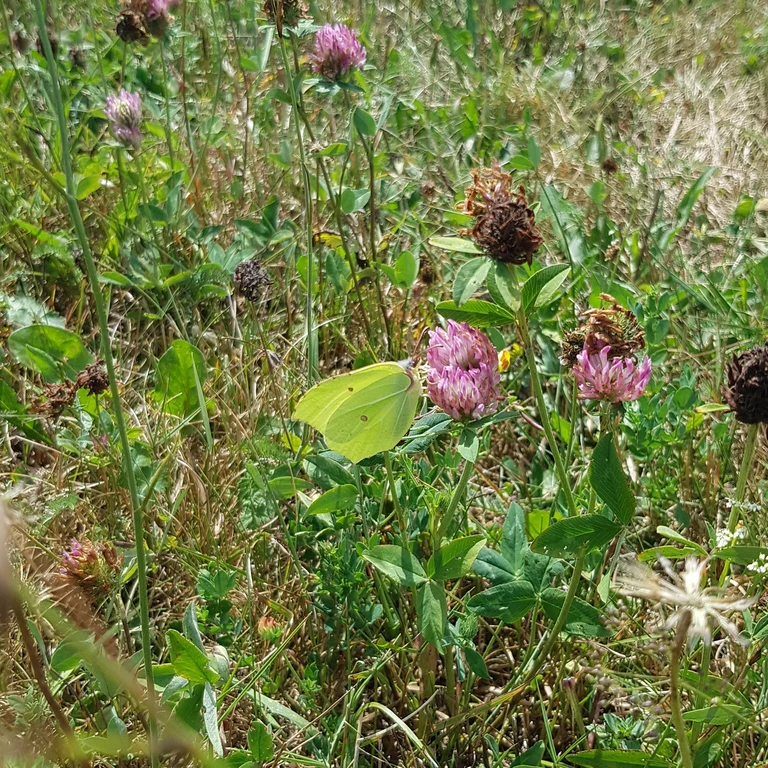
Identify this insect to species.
Gonepteryx rhamni
